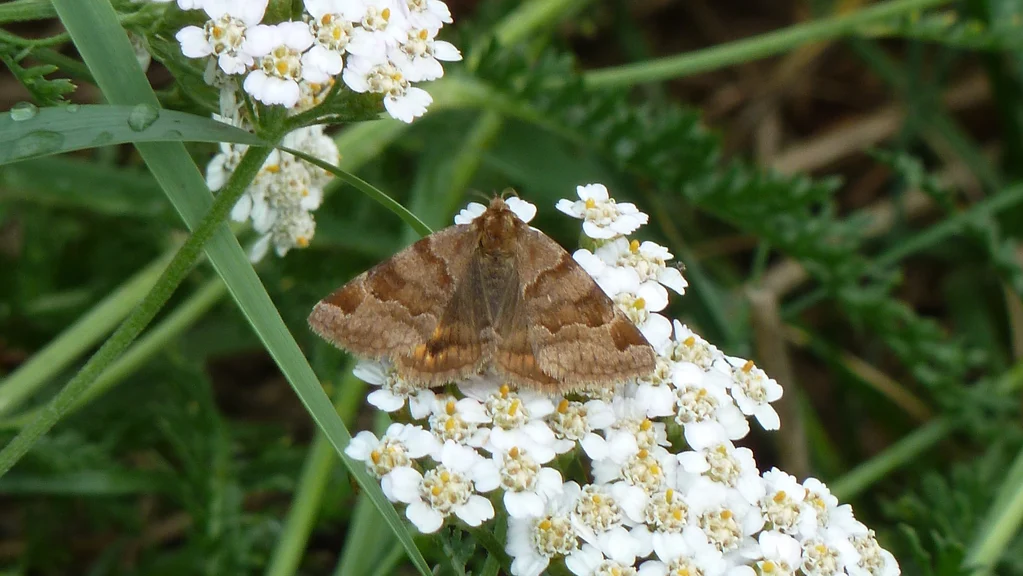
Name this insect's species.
Euclidia glyphica
